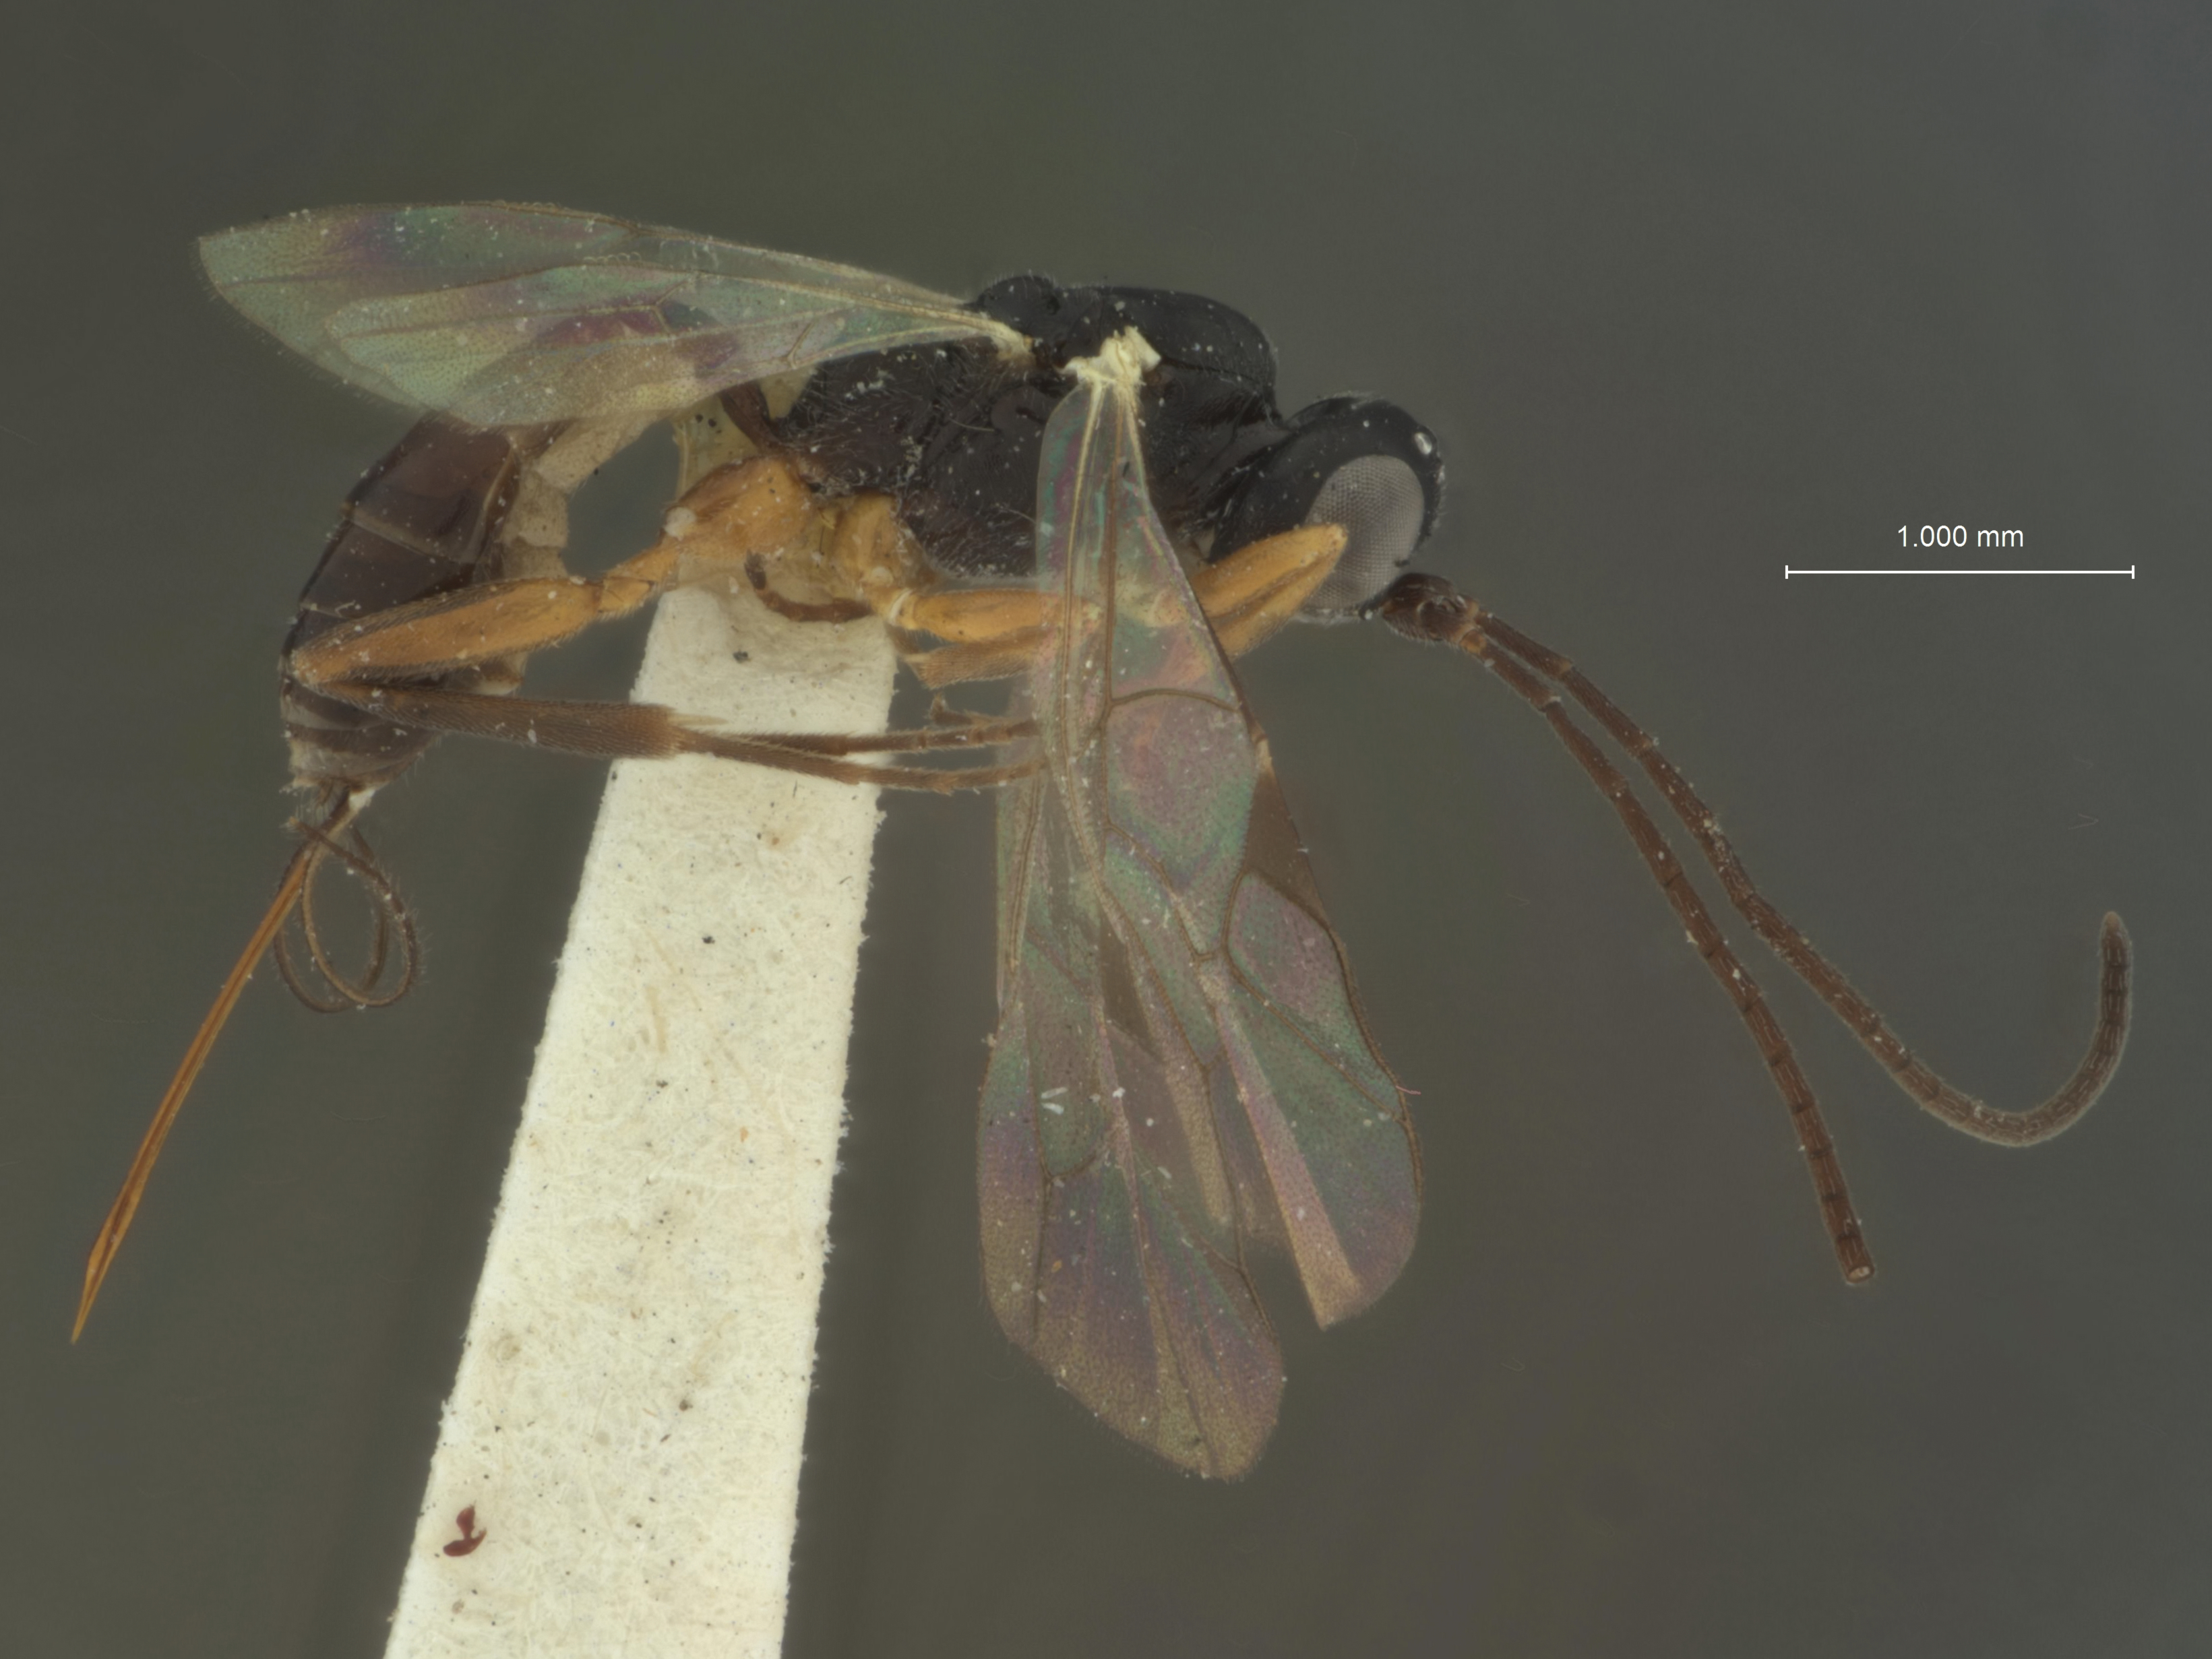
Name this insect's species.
Hemiteles hydrophilus
